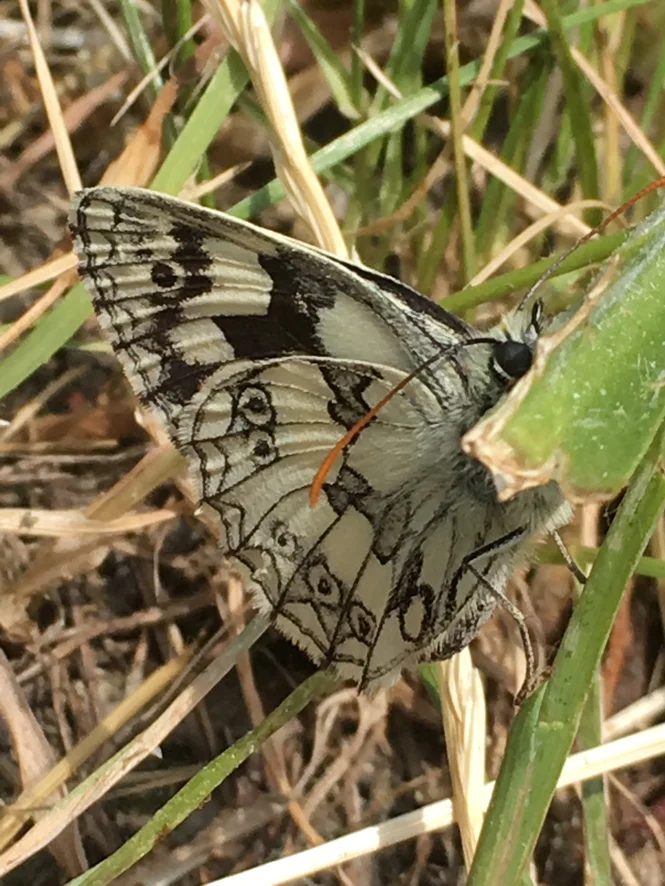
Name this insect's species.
Melanargia galathea
